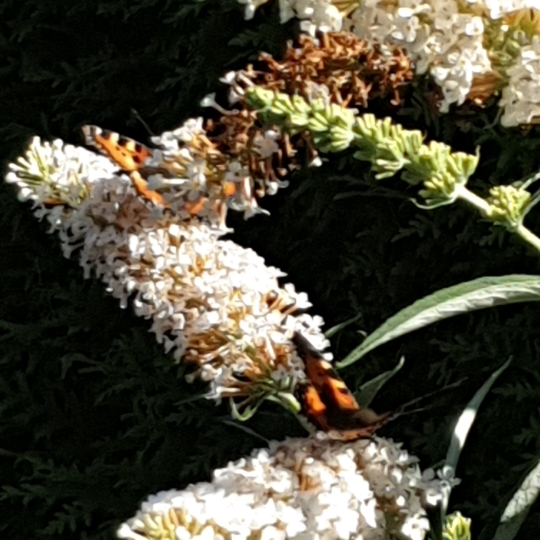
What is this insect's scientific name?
Aglais urticae
